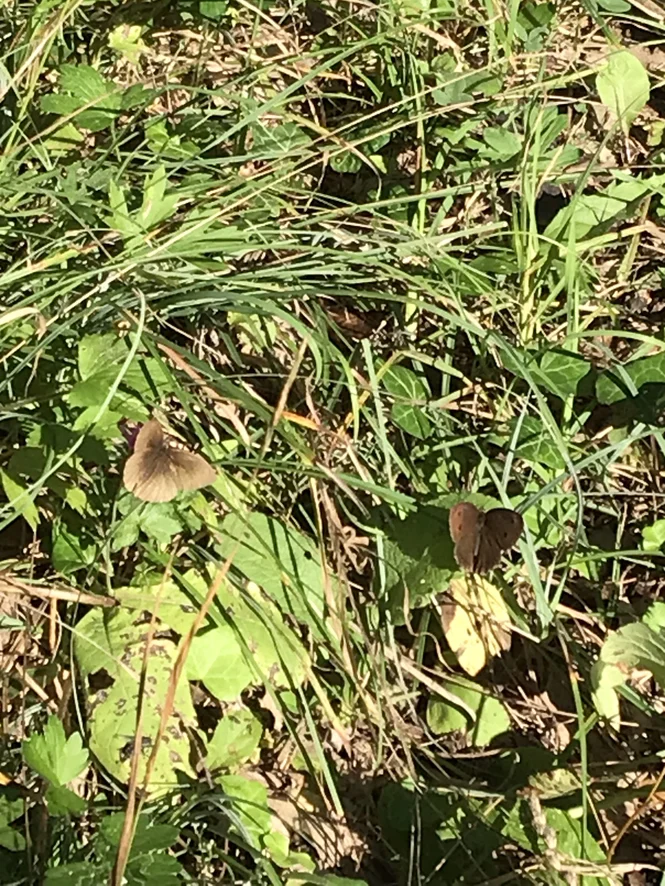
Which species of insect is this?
Maniola jurtina
